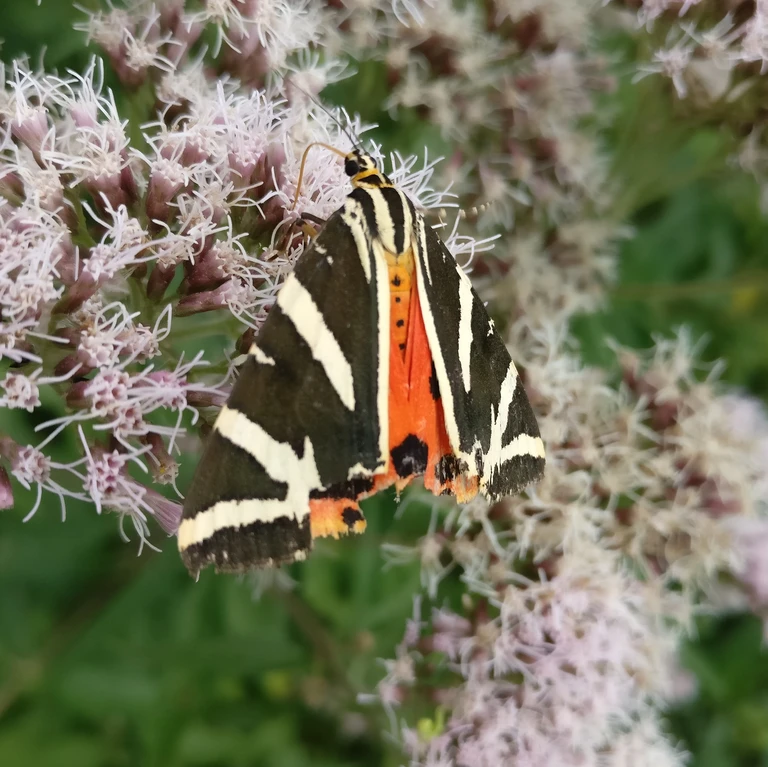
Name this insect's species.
Euplagia quadripunctaria
